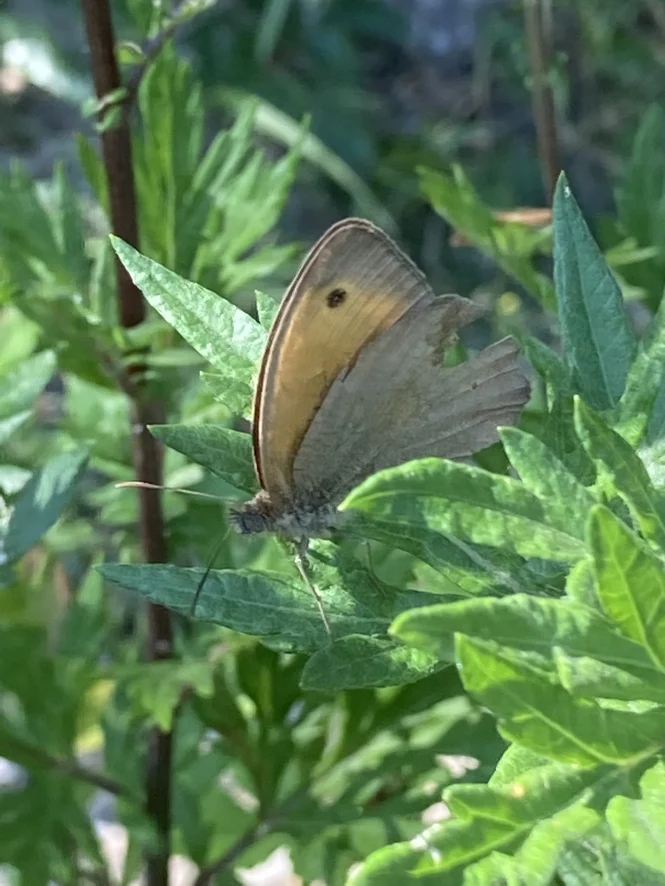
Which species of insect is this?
Maniola jurtina
